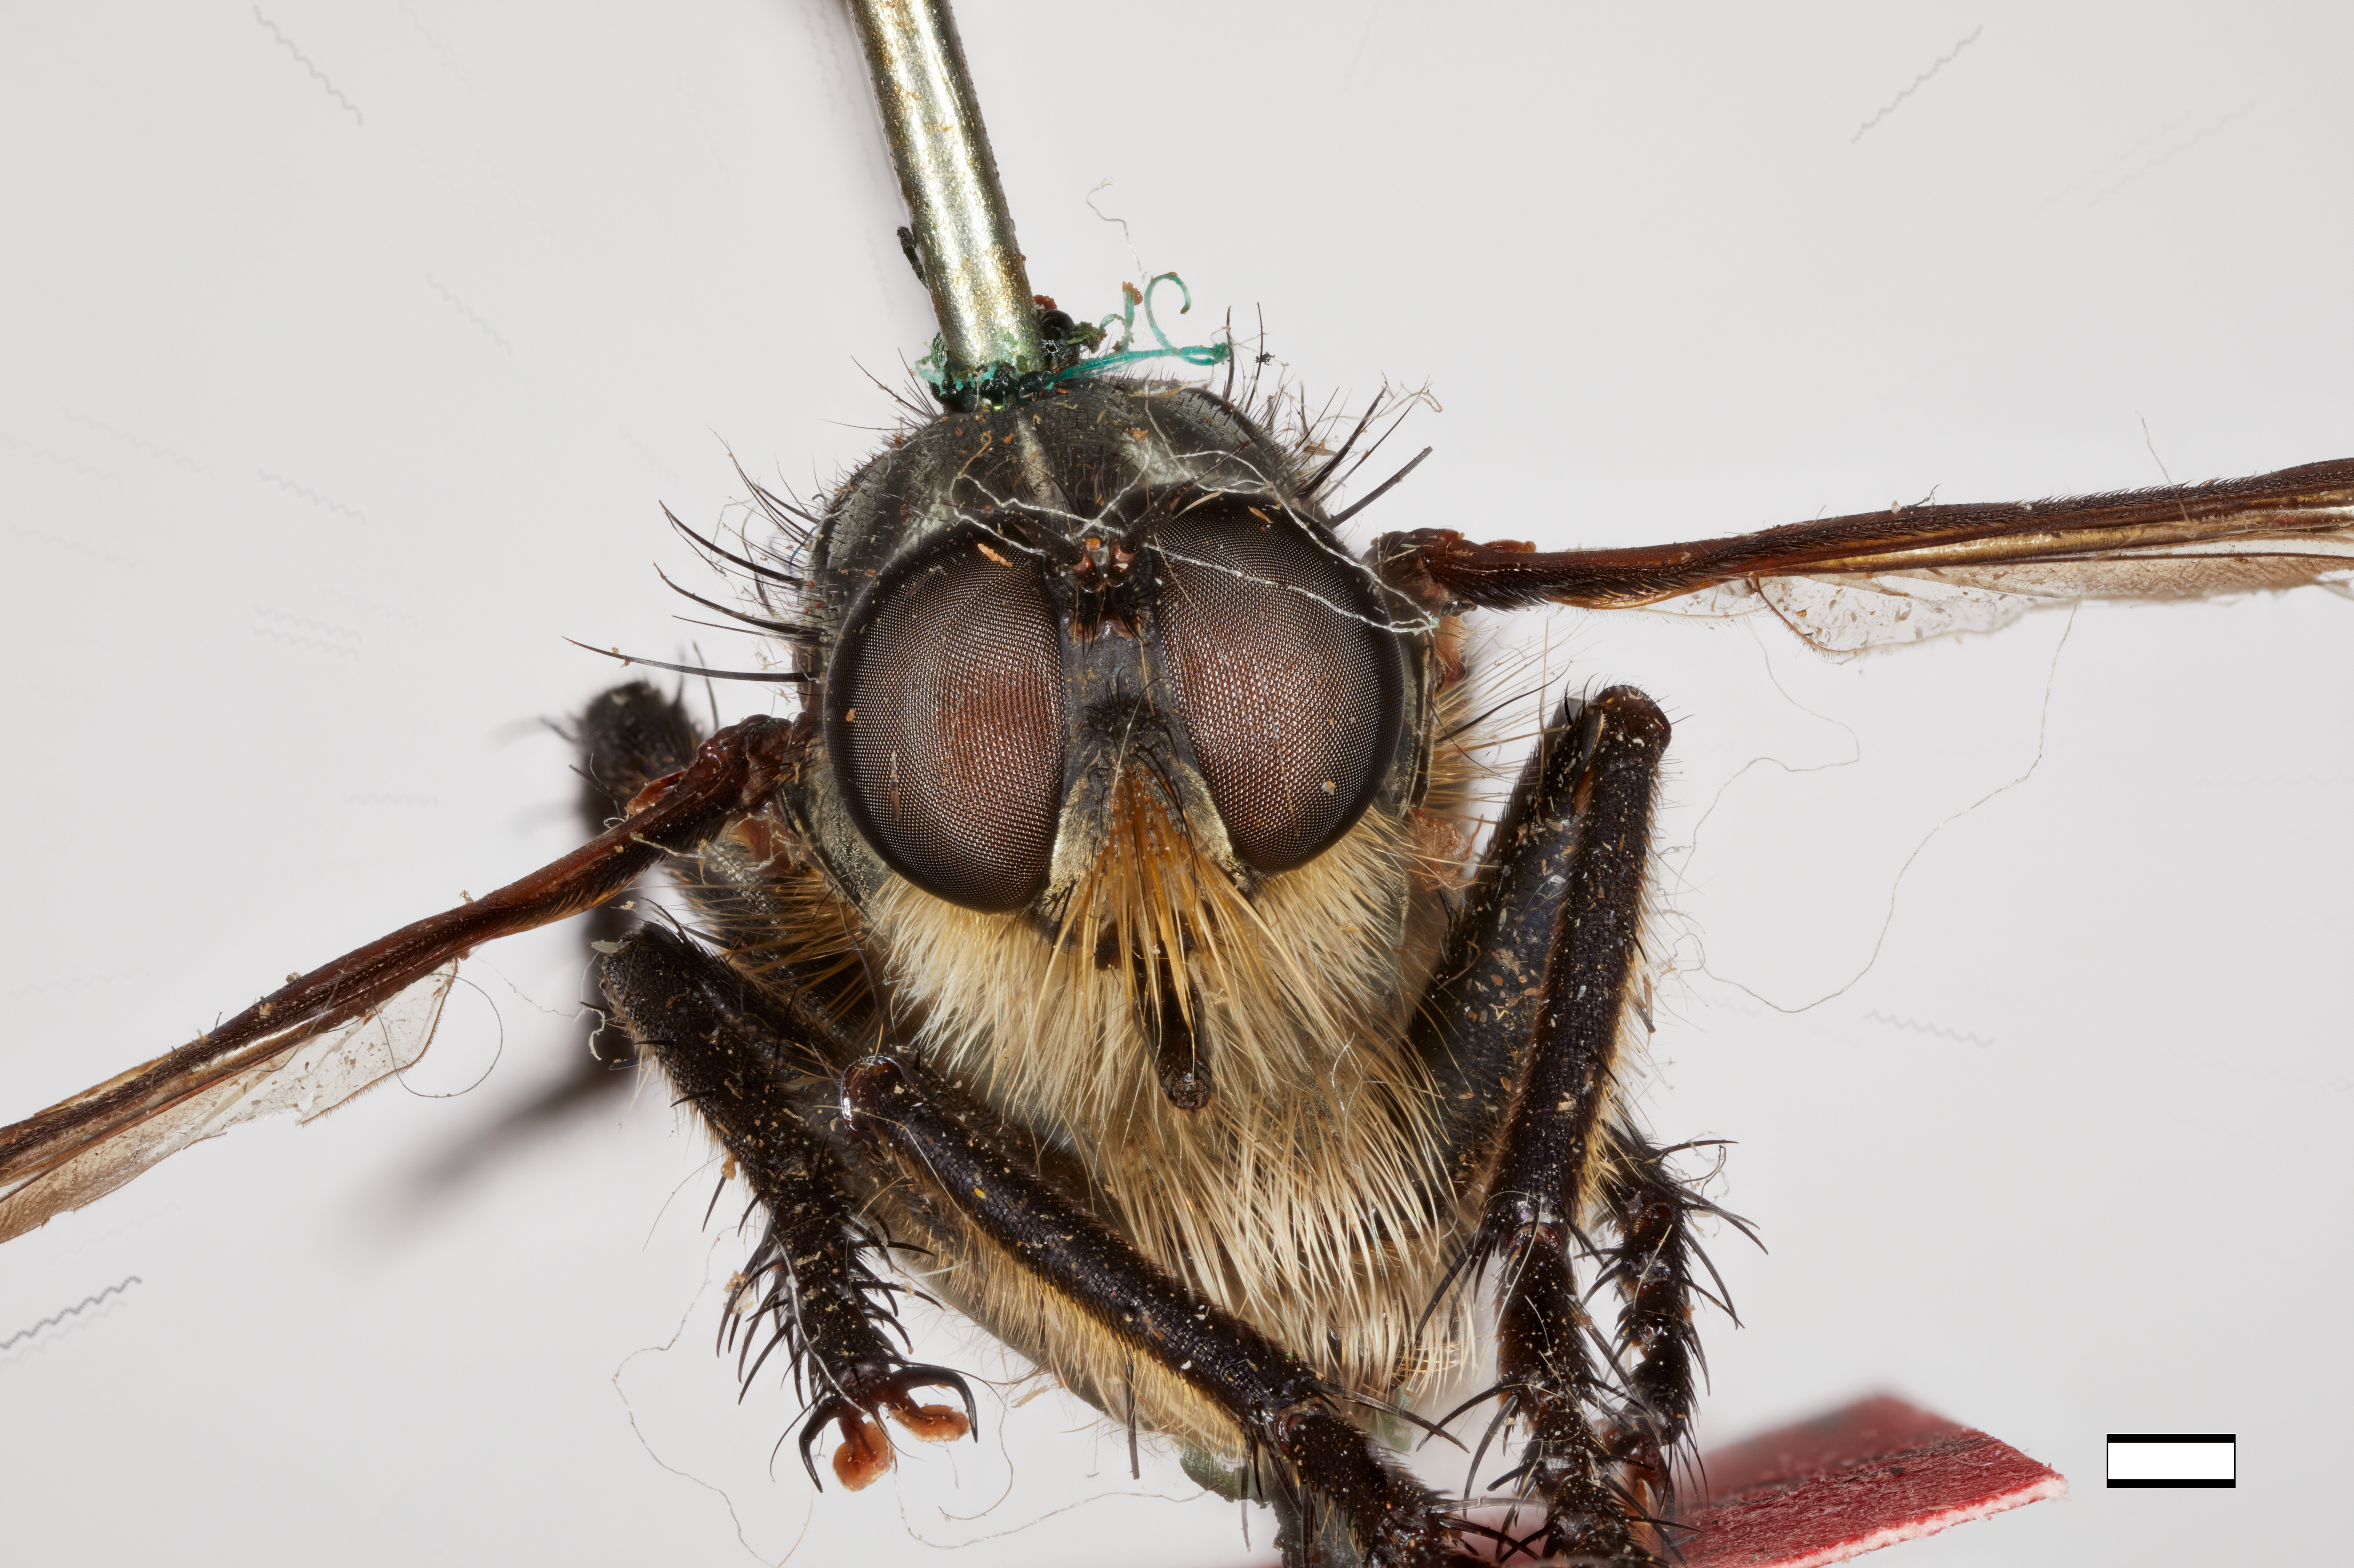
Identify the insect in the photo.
Asilus scutellaris
